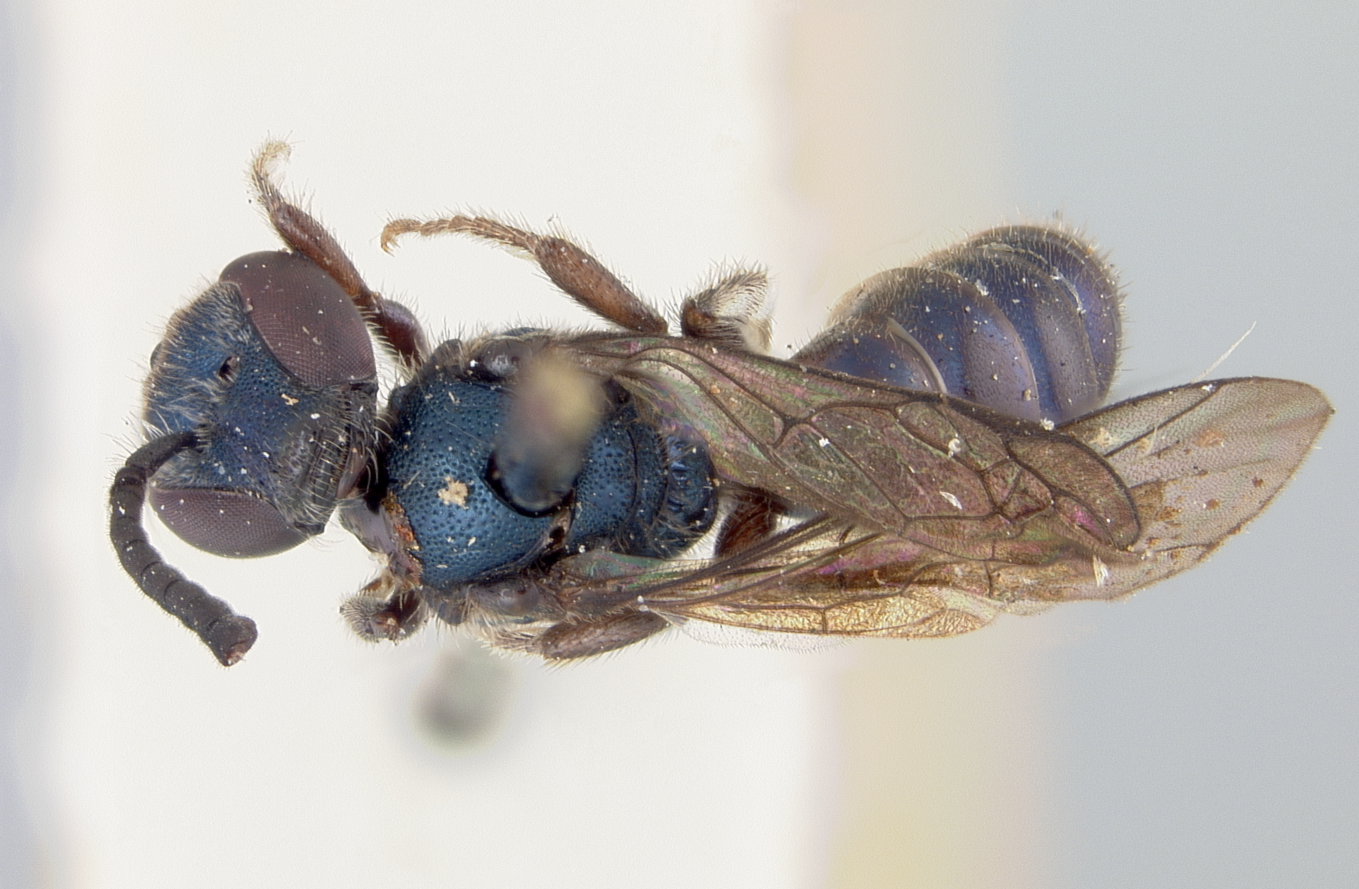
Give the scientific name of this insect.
Halictus cyaneus
